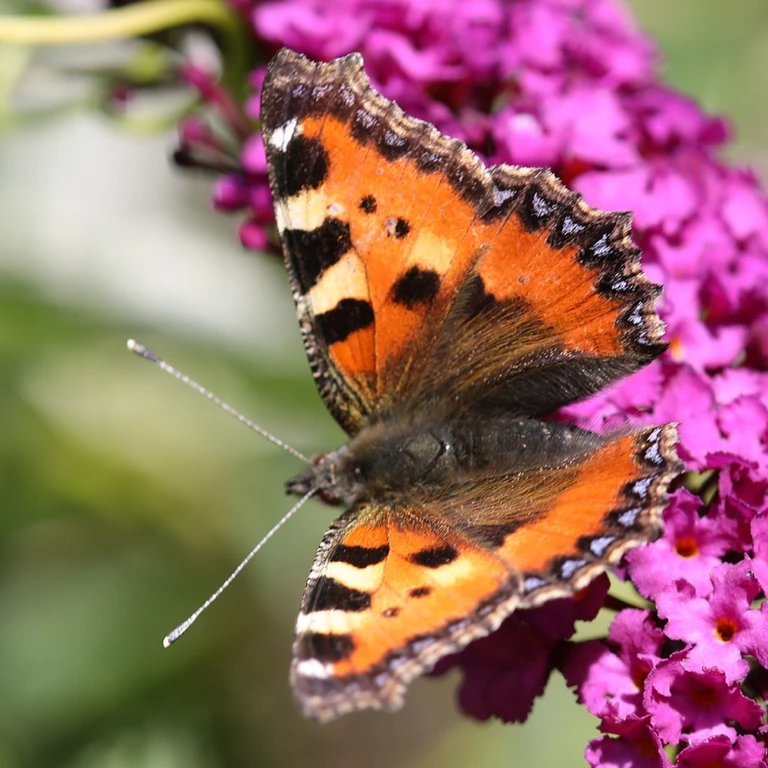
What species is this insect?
Aglais urticae
